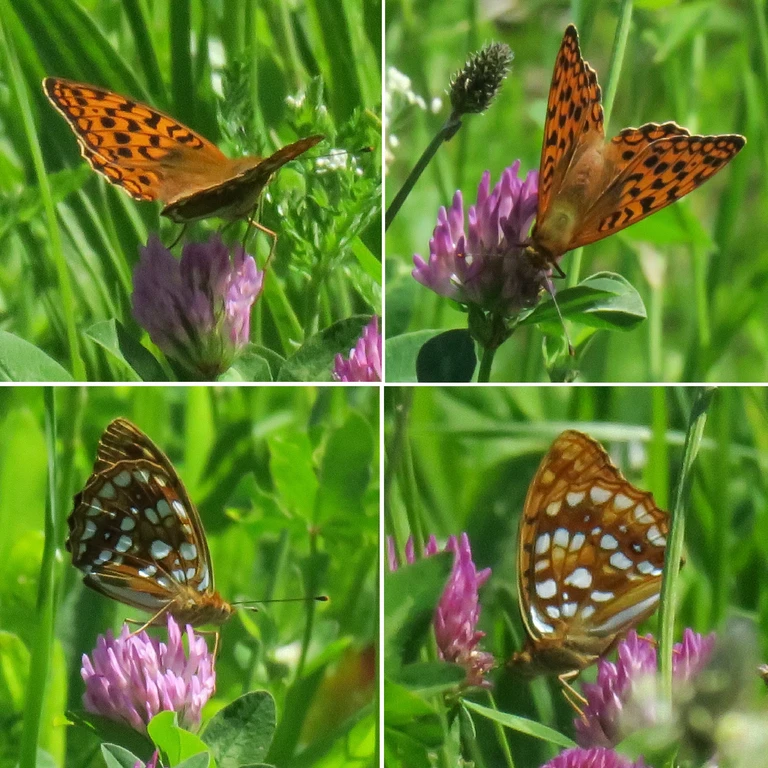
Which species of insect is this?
Fabriciana adippe
